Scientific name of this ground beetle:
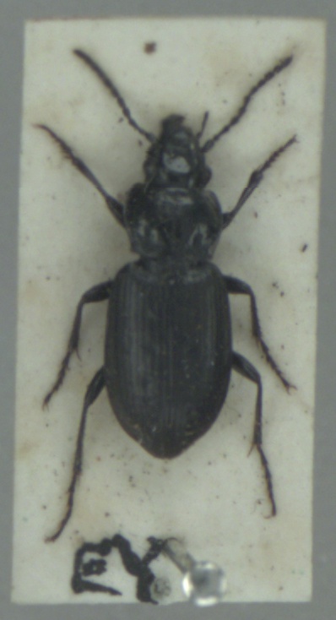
Pterostichus adstrictus
